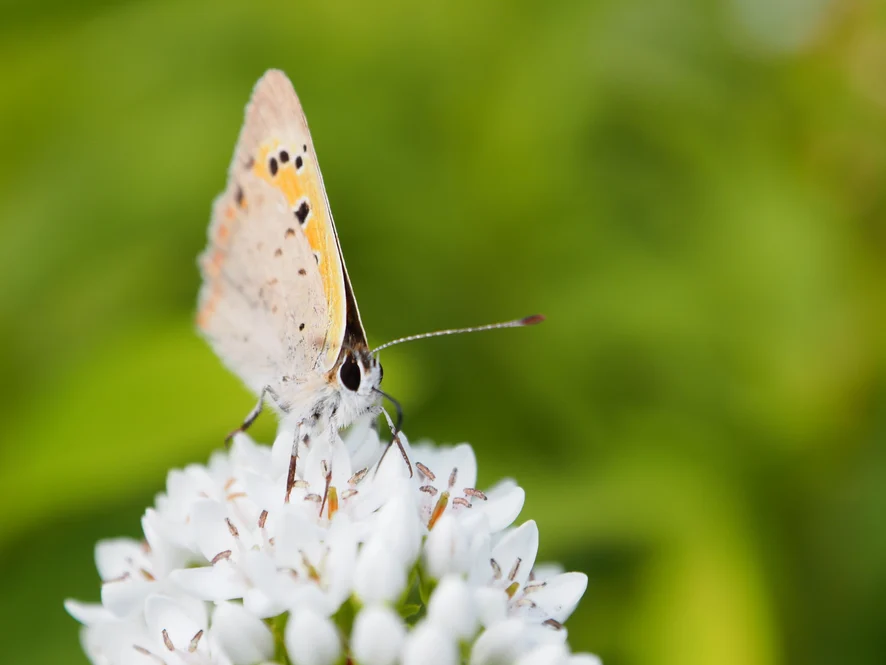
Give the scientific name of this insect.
Lycaena phlaeas
